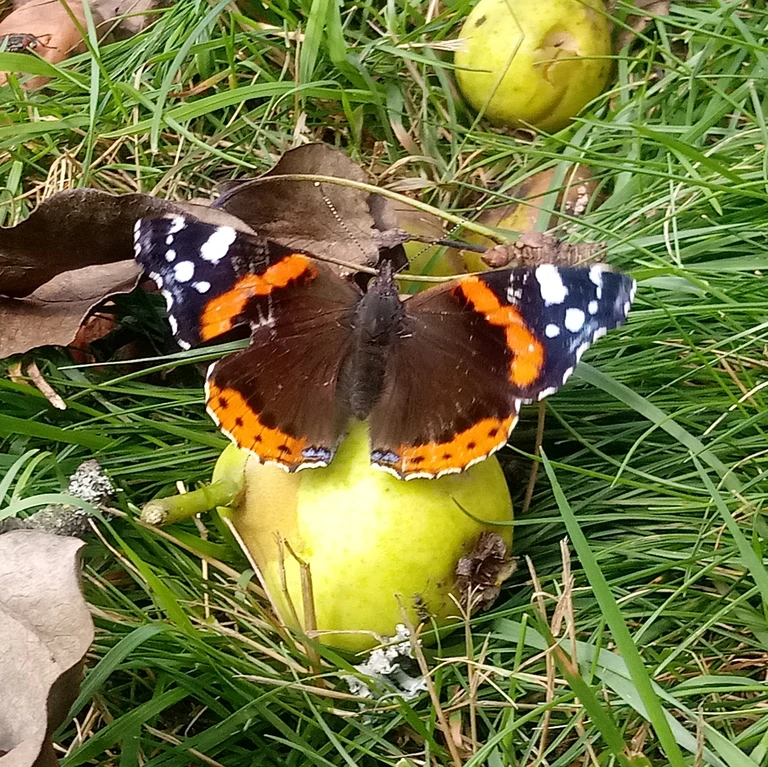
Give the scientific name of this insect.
Vanessa atalanta
